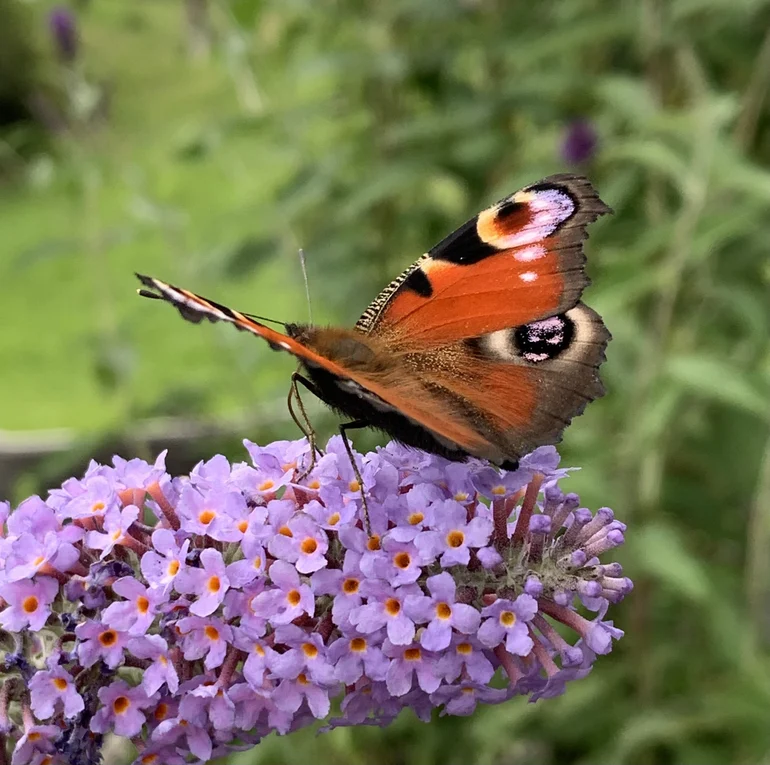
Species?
Aglais io
